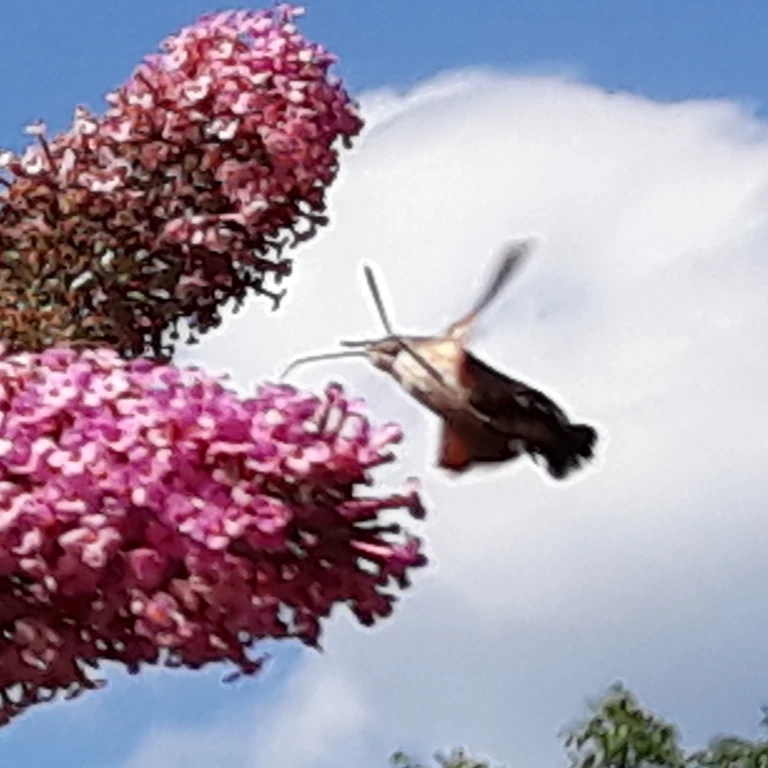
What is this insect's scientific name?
Macroglossum stellatarum
